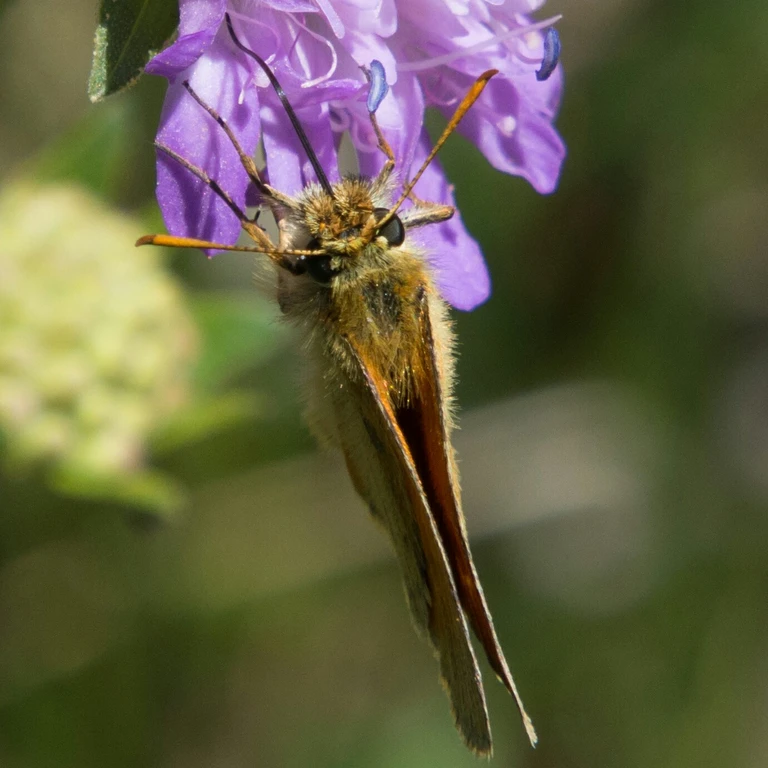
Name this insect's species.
Thymelicus sylvestris
